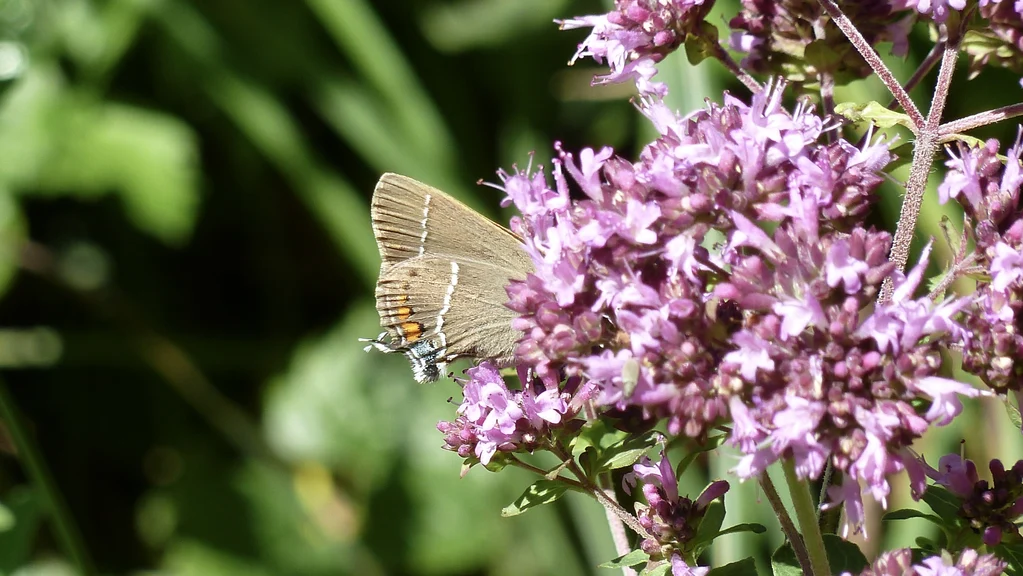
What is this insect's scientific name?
Satyrium spini (also Tuttiola spini)
